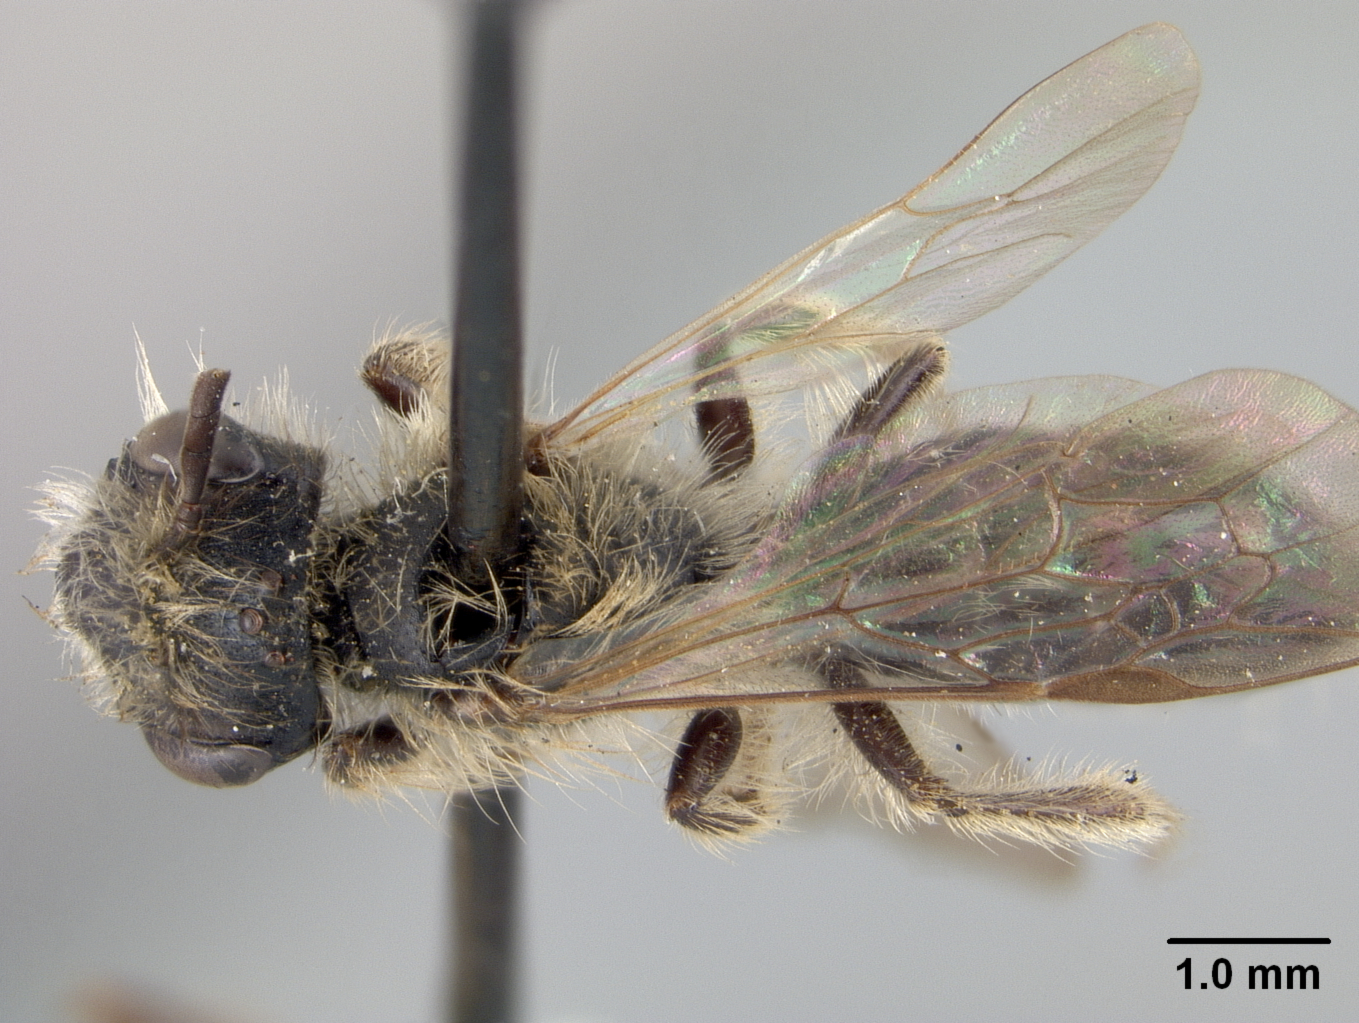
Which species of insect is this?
Andrena enigmatica
